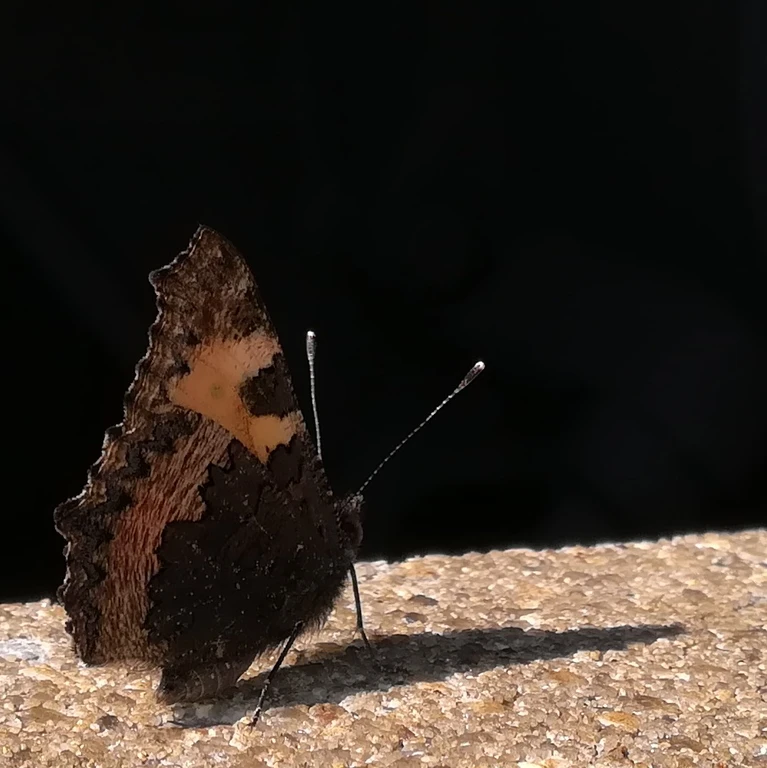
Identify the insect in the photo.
Aglais urticae
